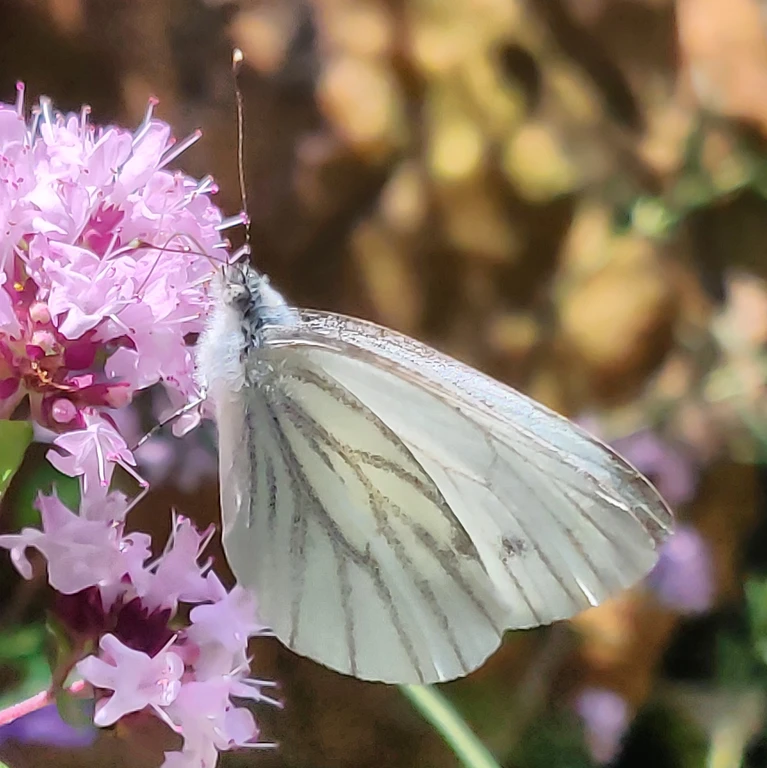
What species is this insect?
Pieris napi
